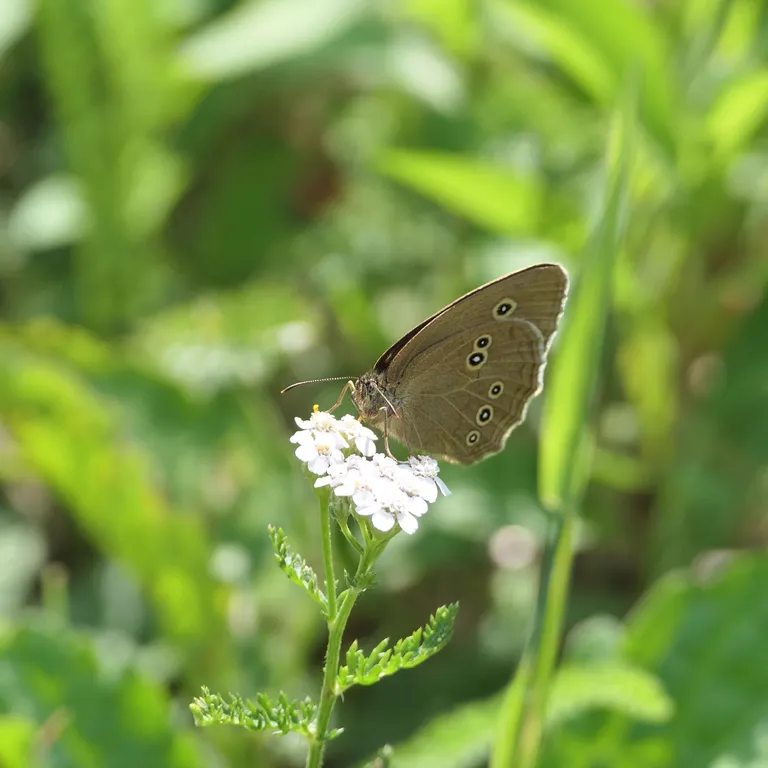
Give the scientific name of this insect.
Aphantopus hyperantus
